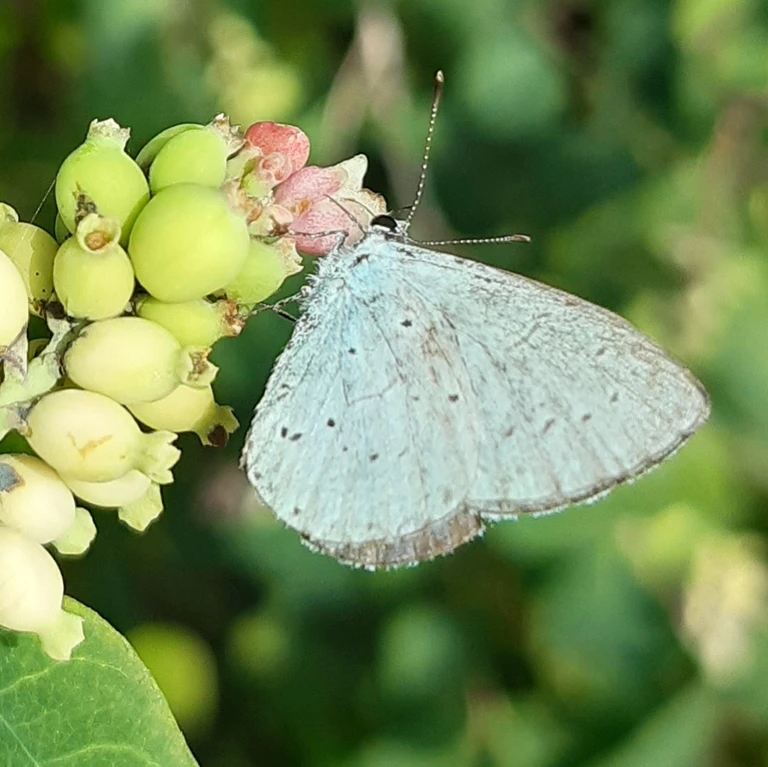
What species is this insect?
Celastrina argiolus
